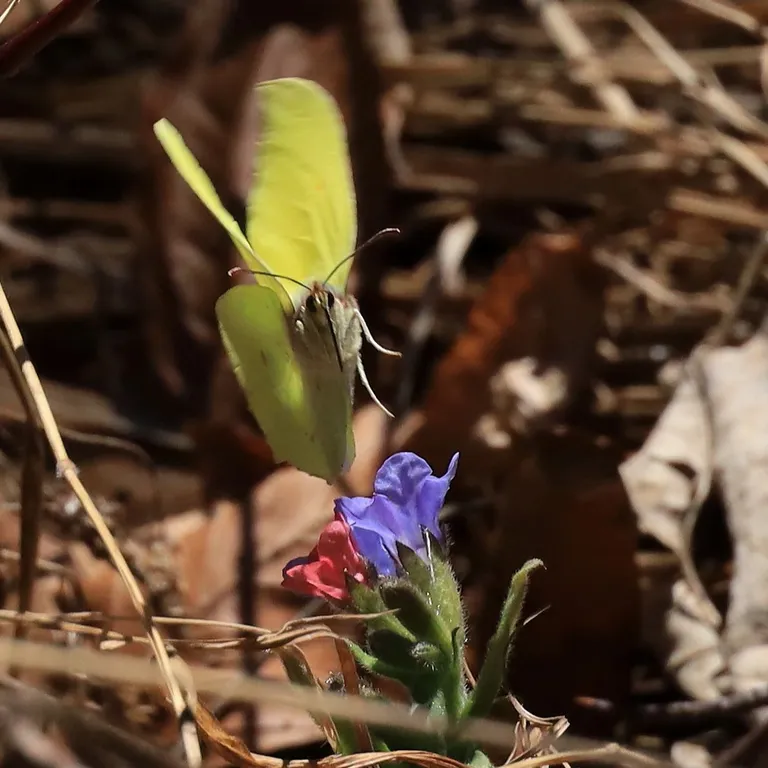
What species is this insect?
Gonepteryx rhamni
